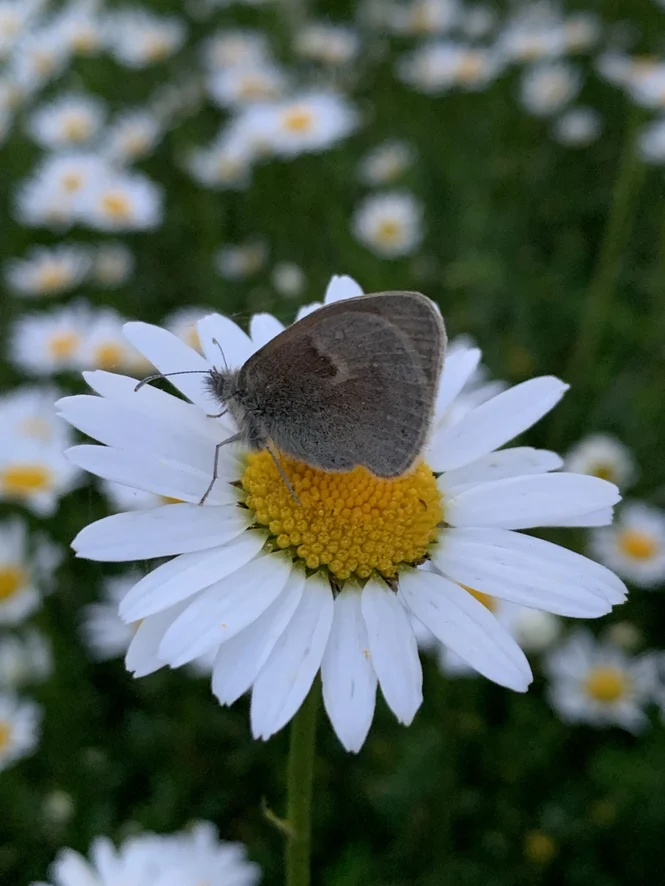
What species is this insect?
Coenonympha pamphilus
